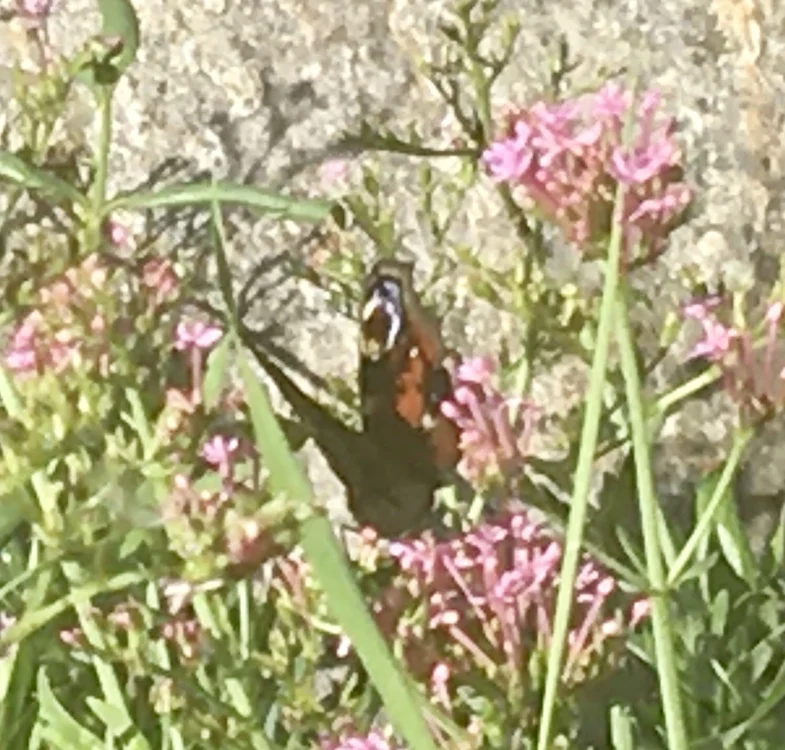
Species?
Aglais io
